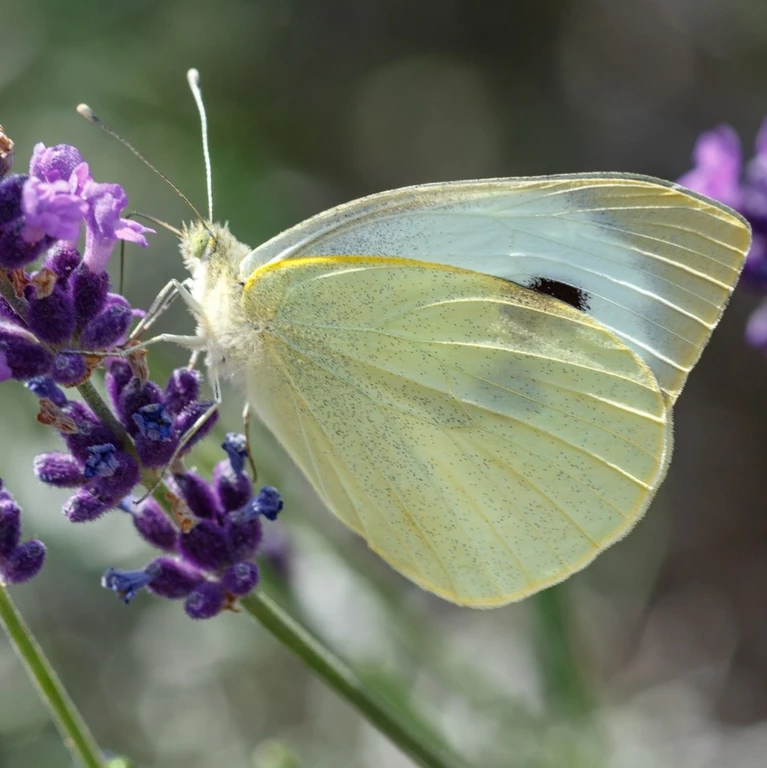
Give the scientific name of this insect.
Pieris brassicae
